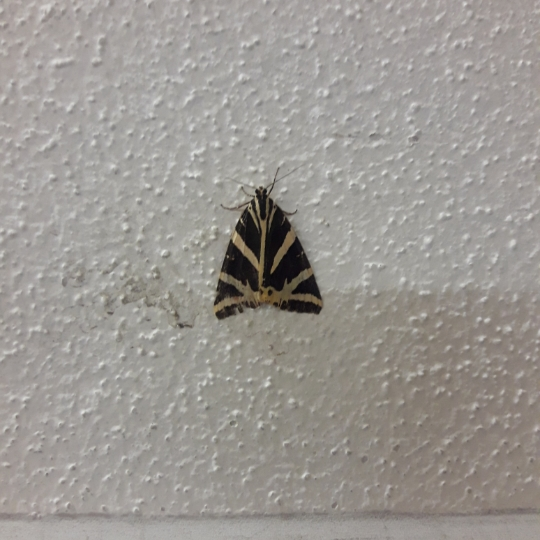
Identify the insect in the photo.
Euplagia quadripunctaria
